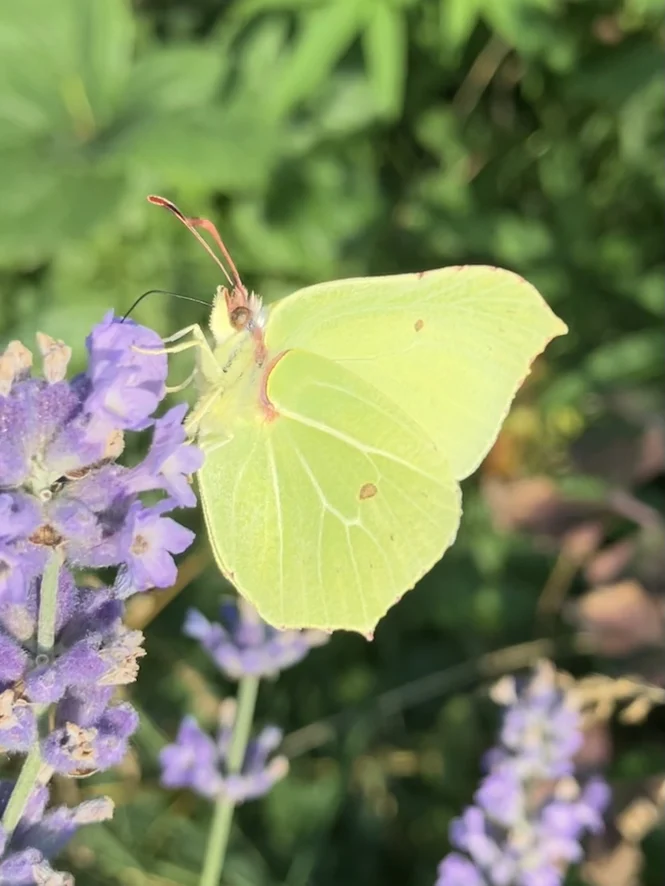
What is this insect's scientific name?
Gonepteryx rhamni
